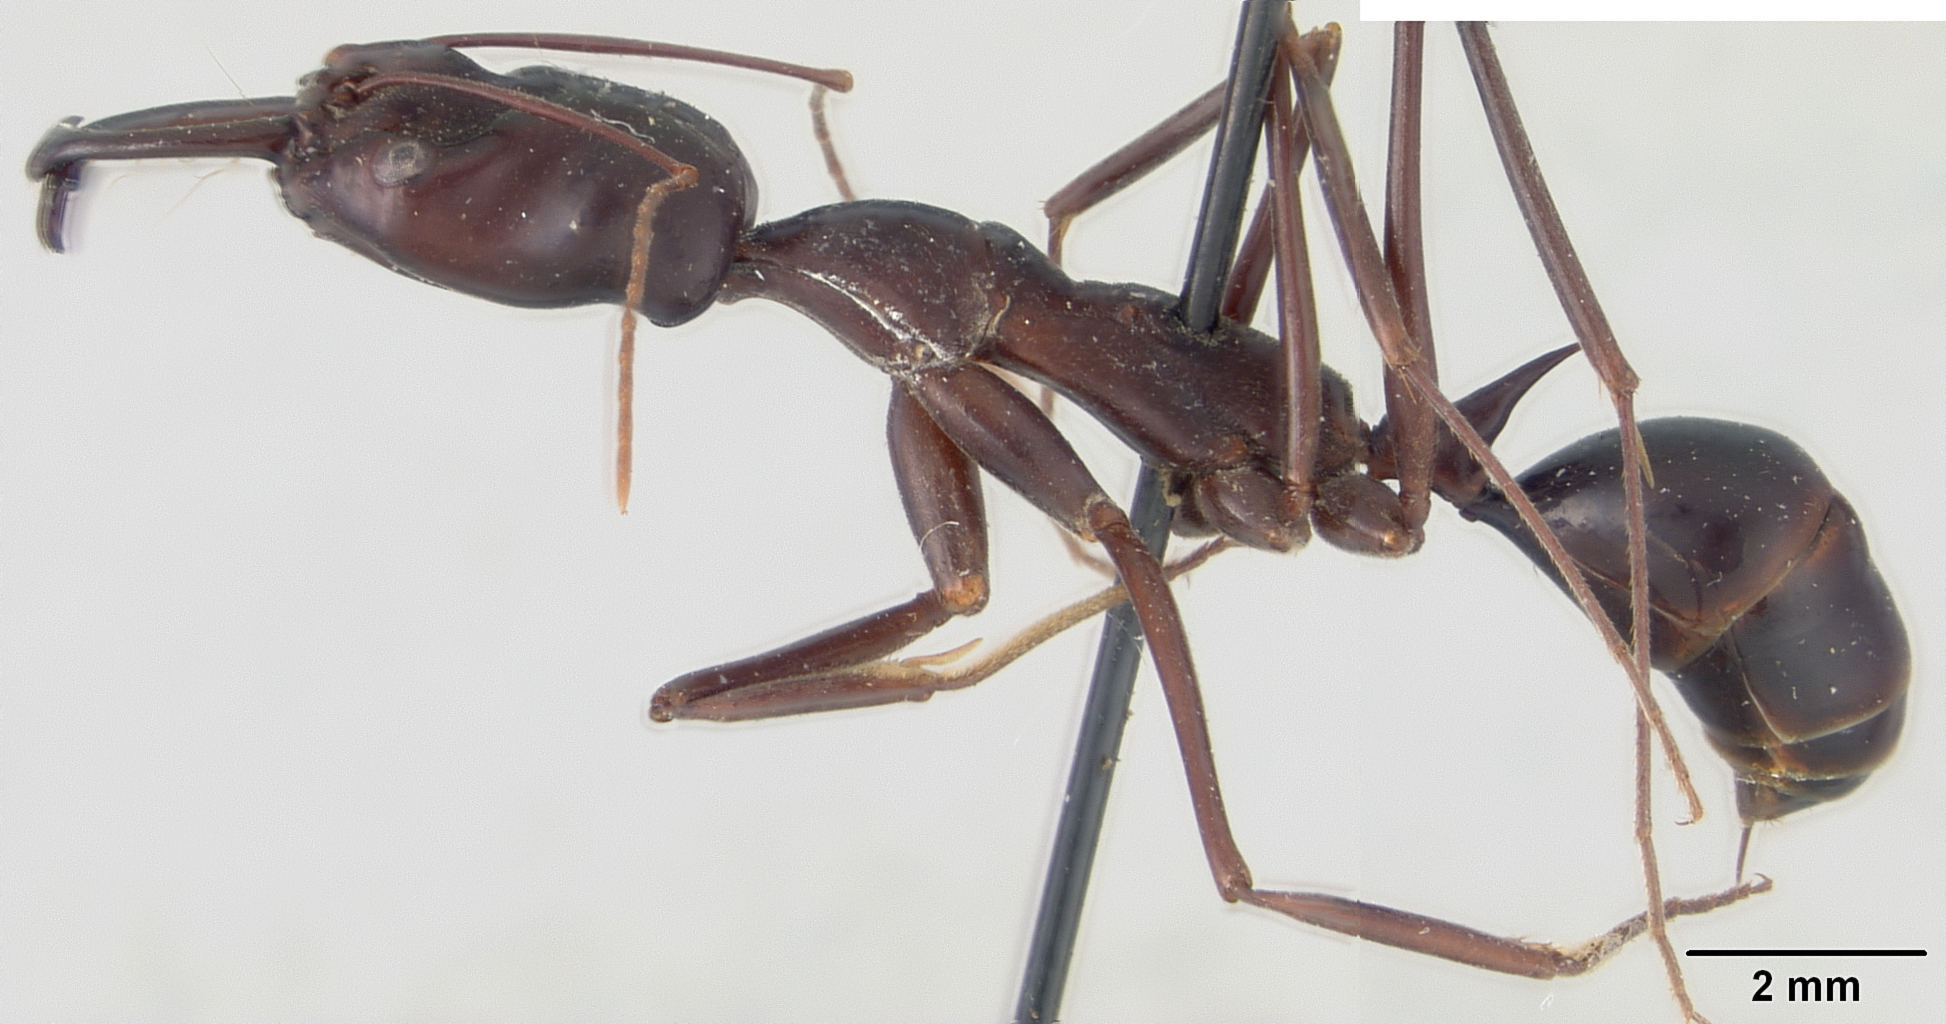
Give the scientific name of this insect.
Odontomachus imperator
